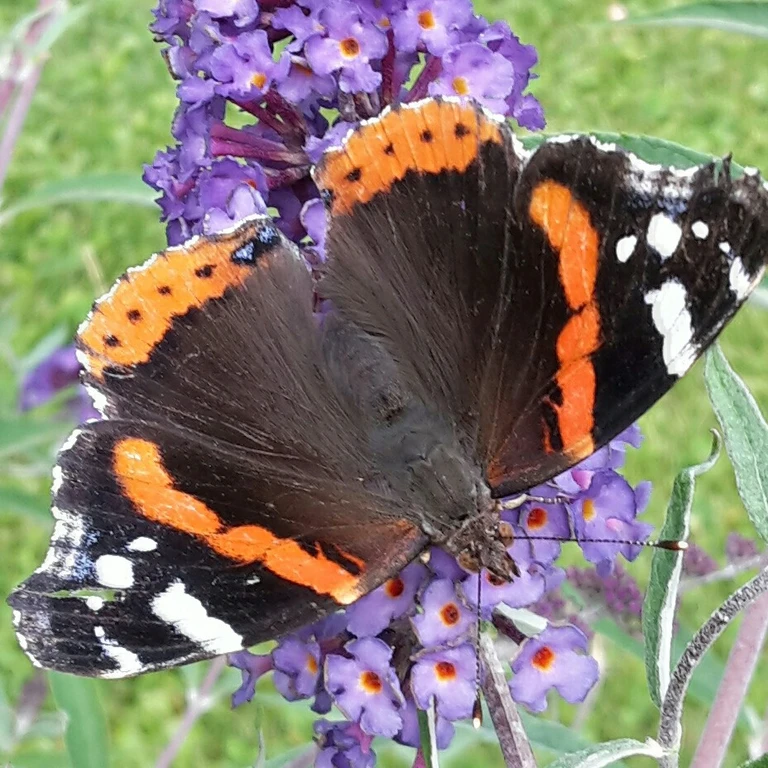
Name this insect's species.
Vanessa atalanta
